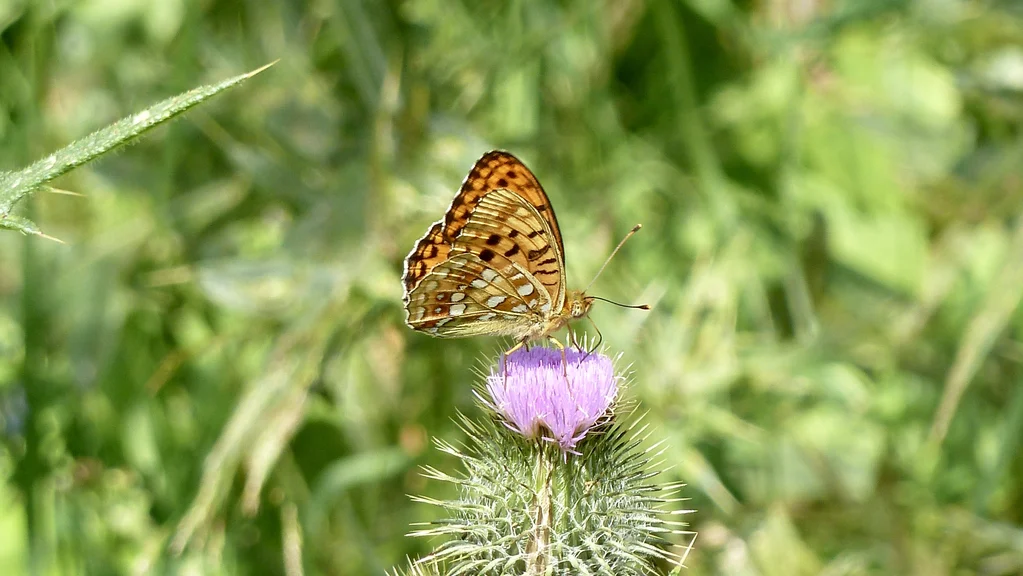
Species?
Fabriciana adippe
